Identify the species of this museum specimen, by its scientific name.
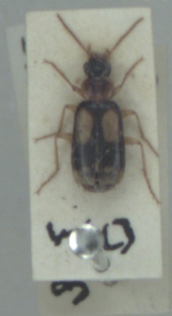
Dromius quadrimaculatus
